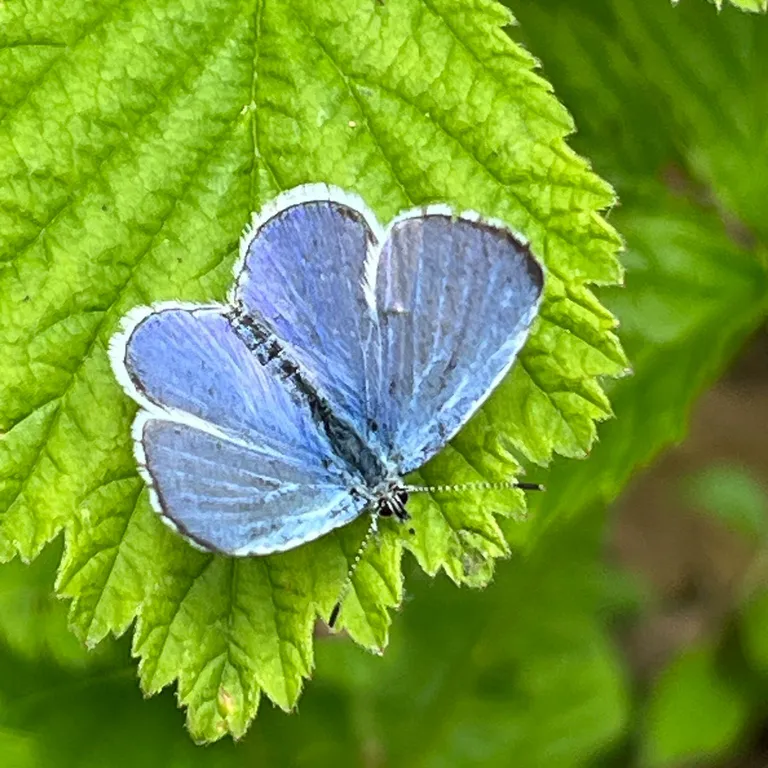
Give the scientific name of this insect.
Celastrina argiolus
